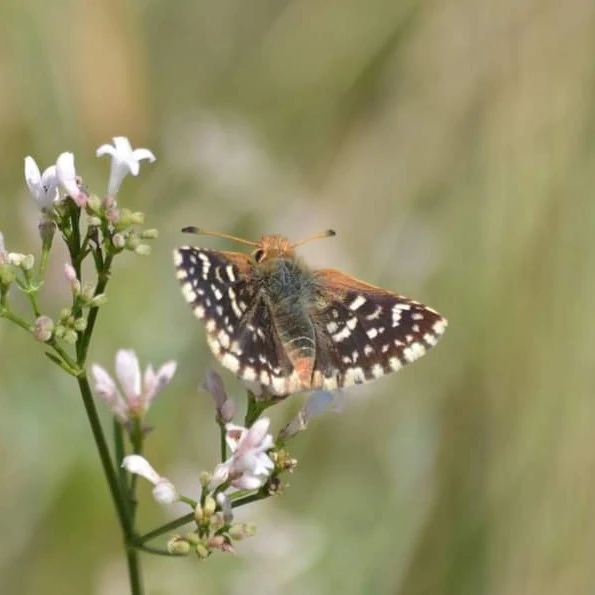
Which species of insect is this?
Spialia sertorius
